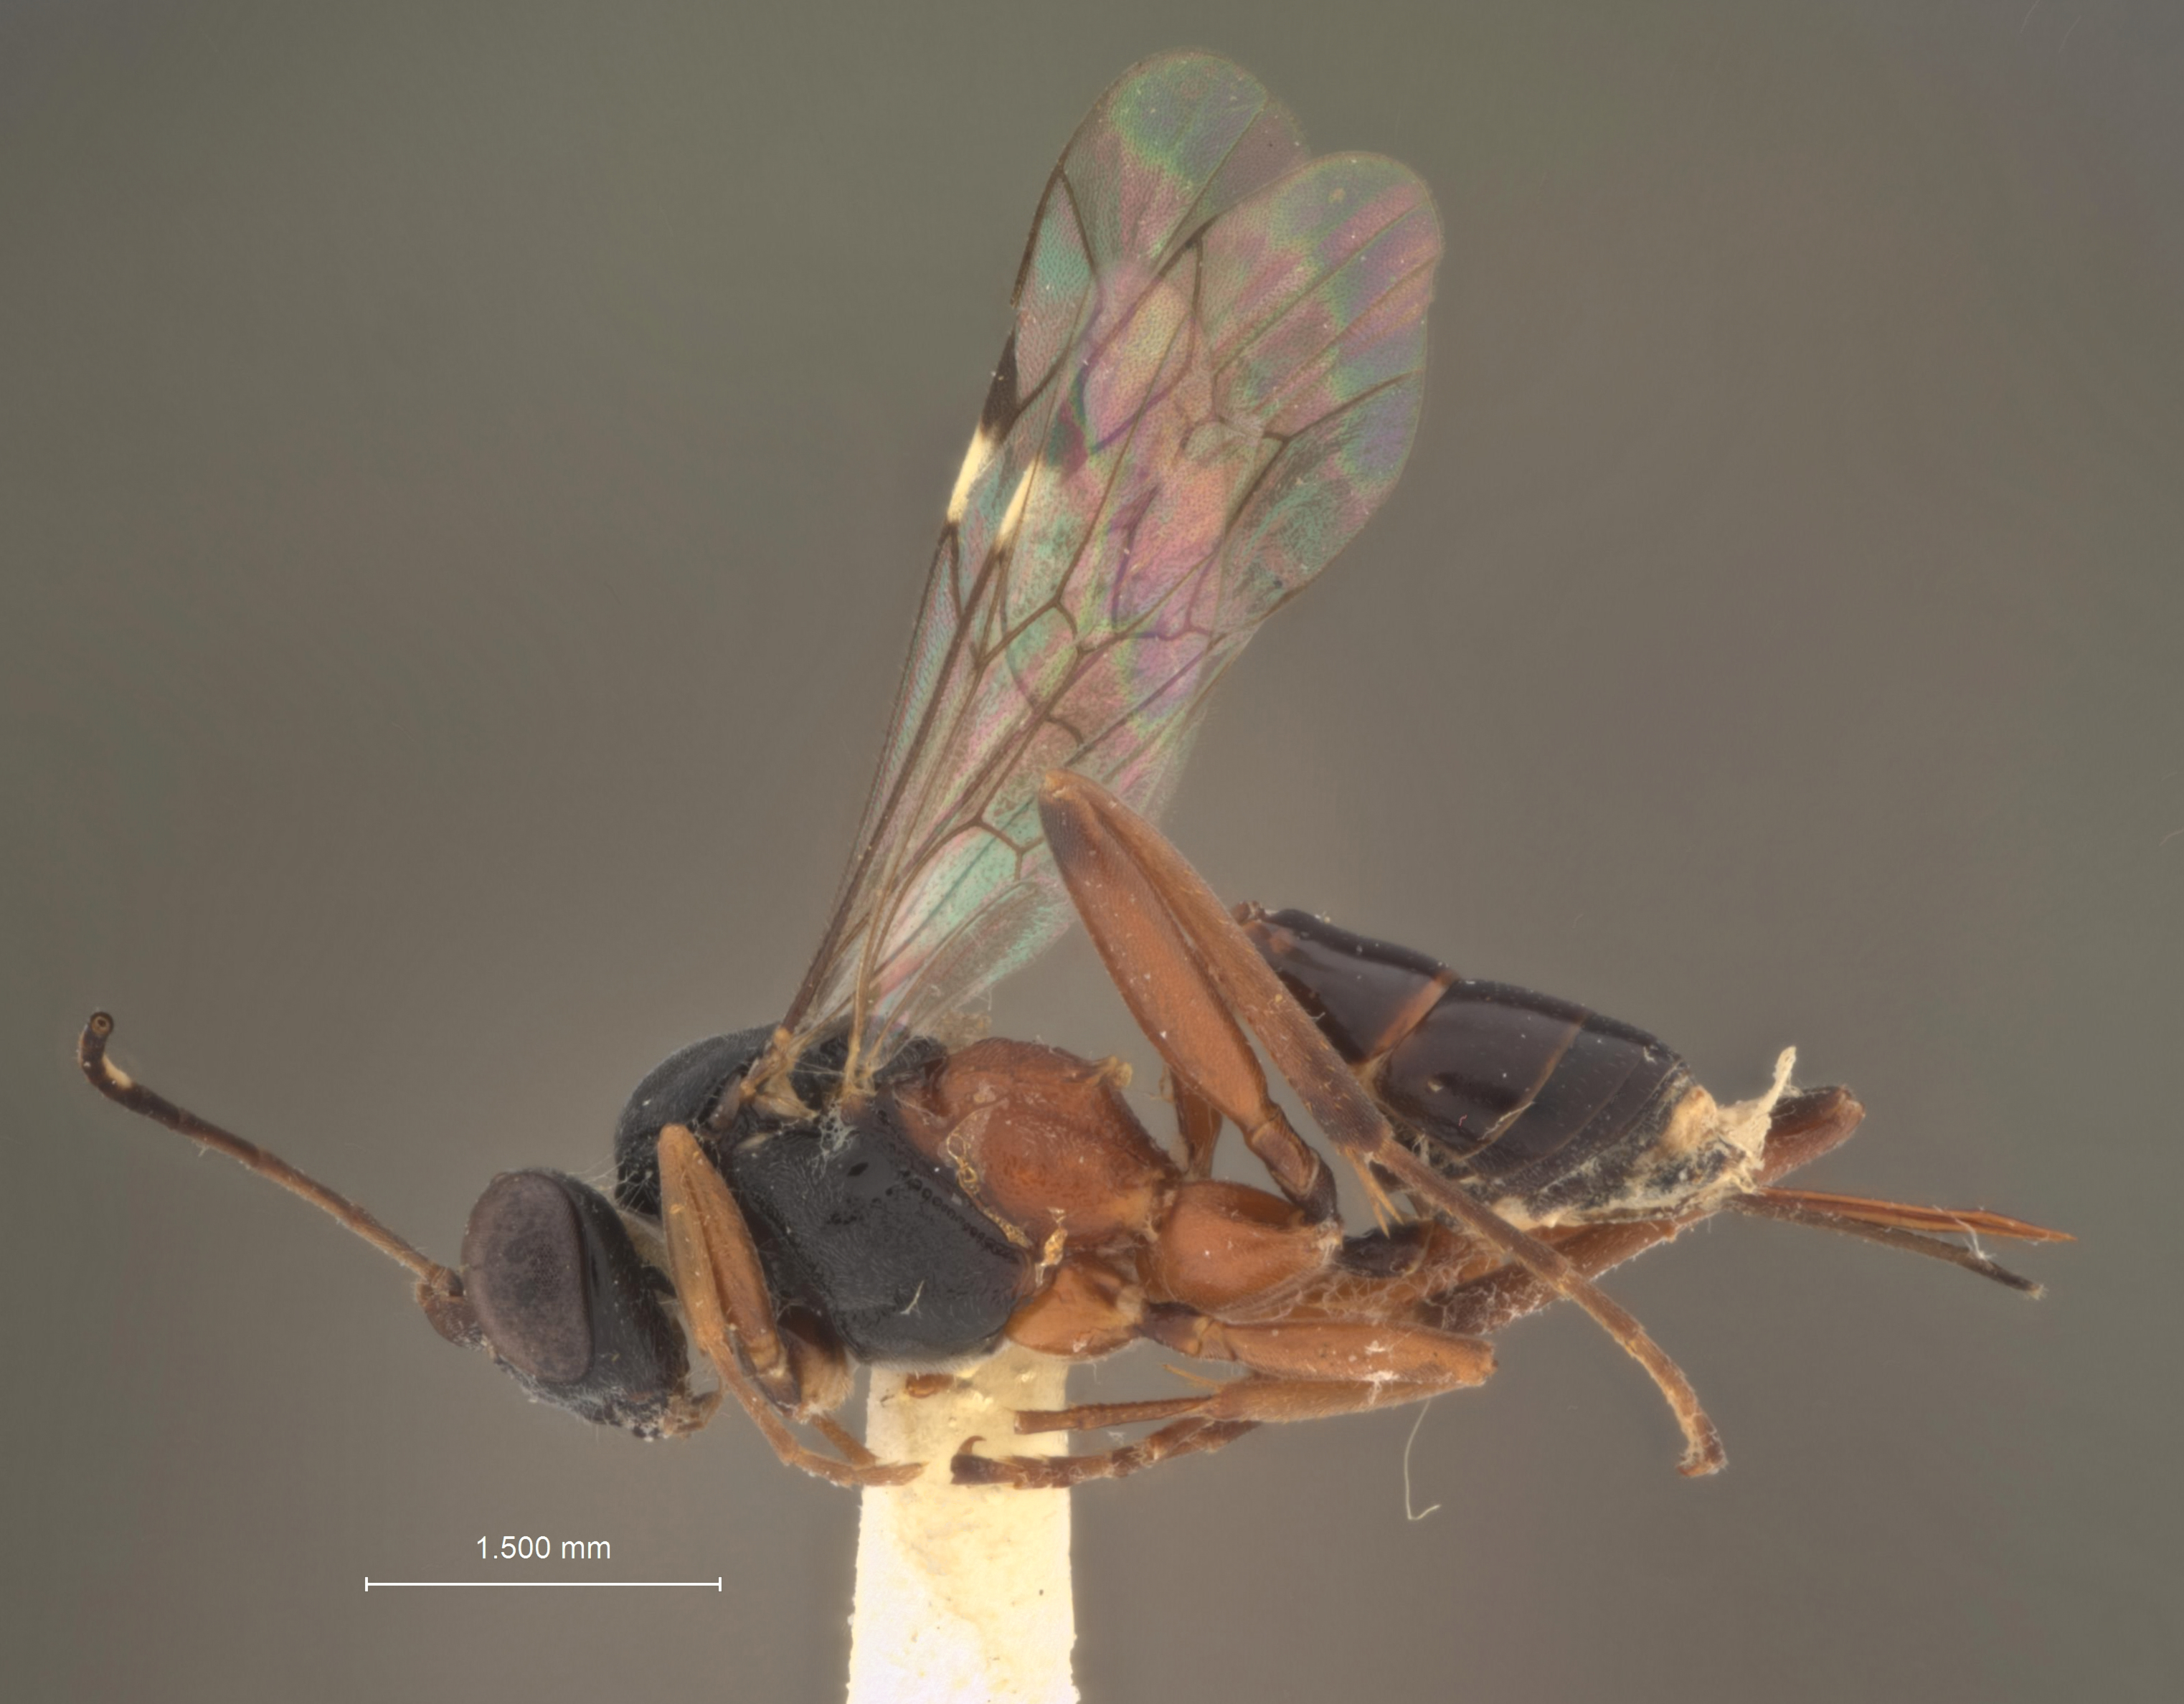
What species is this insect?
Chromocryptus antipodialis
